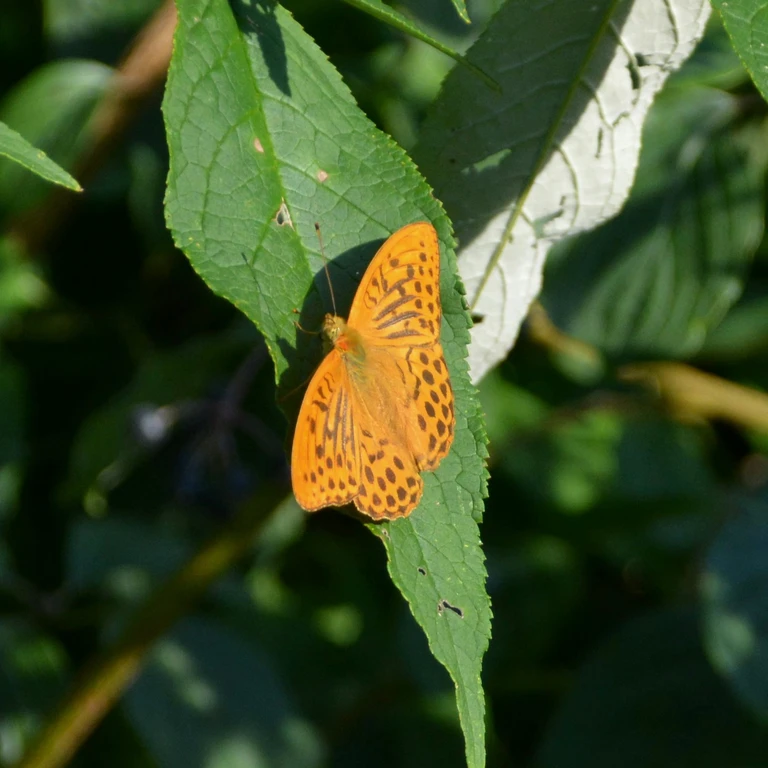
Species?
Argynnis paphia
